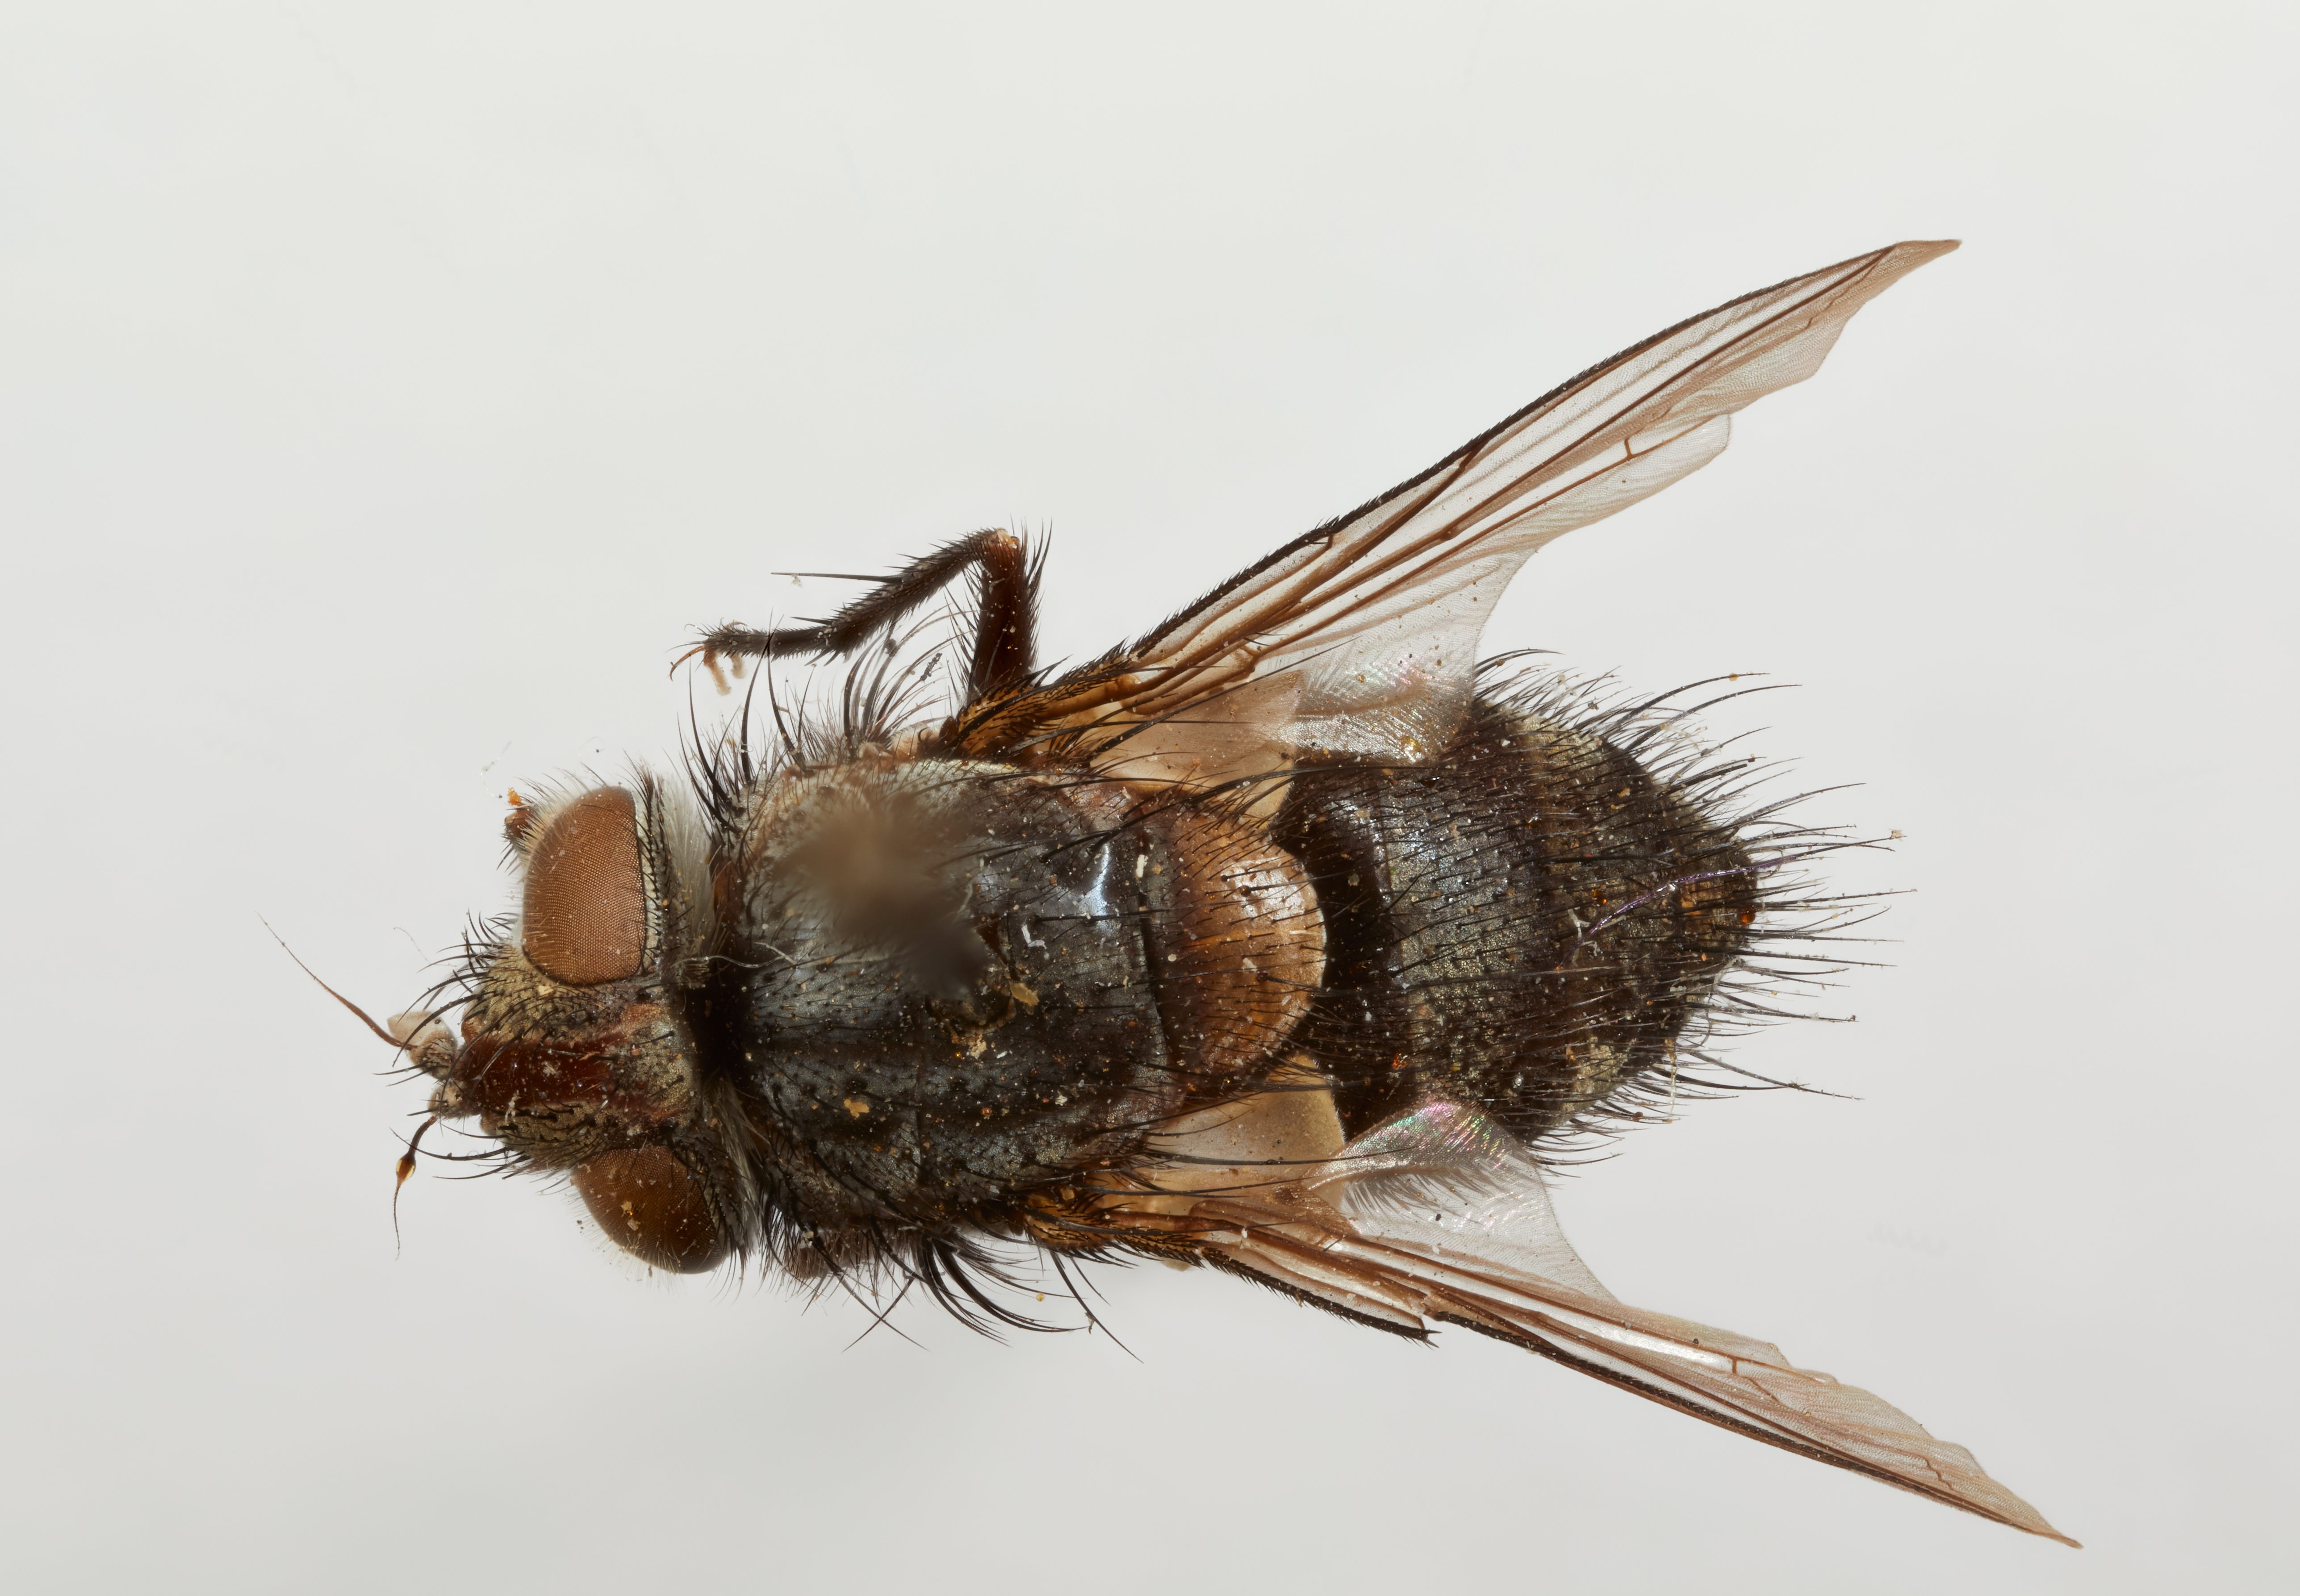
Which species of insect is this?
Phorocera halisidotae
